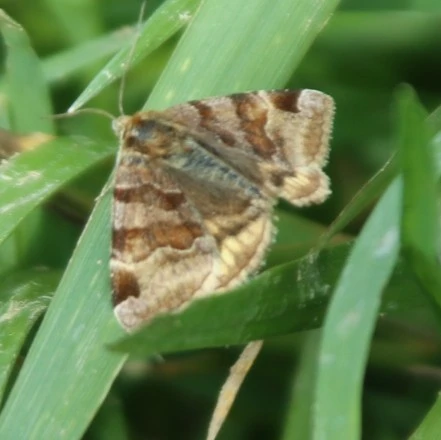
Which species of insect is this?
Euclidia glyphica
